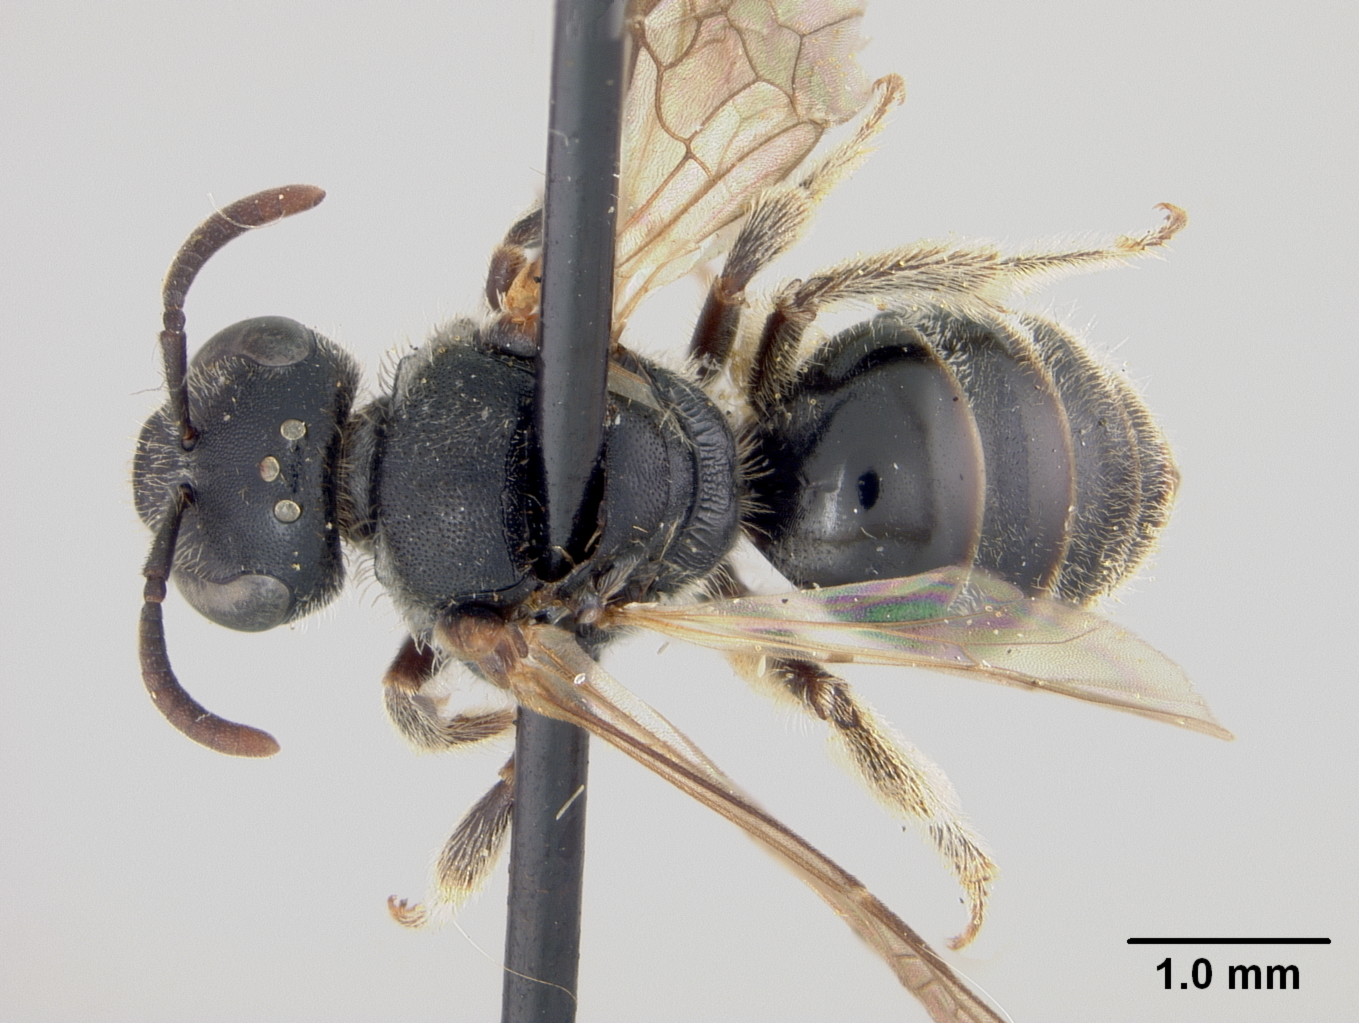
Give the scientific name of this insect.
Halictus perplexans
